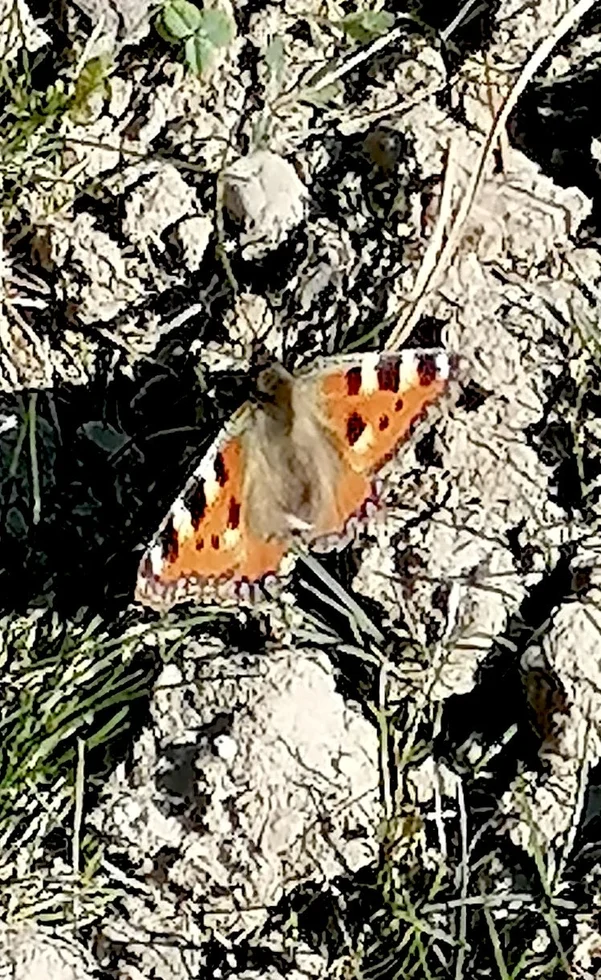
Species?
Aglais urticae
